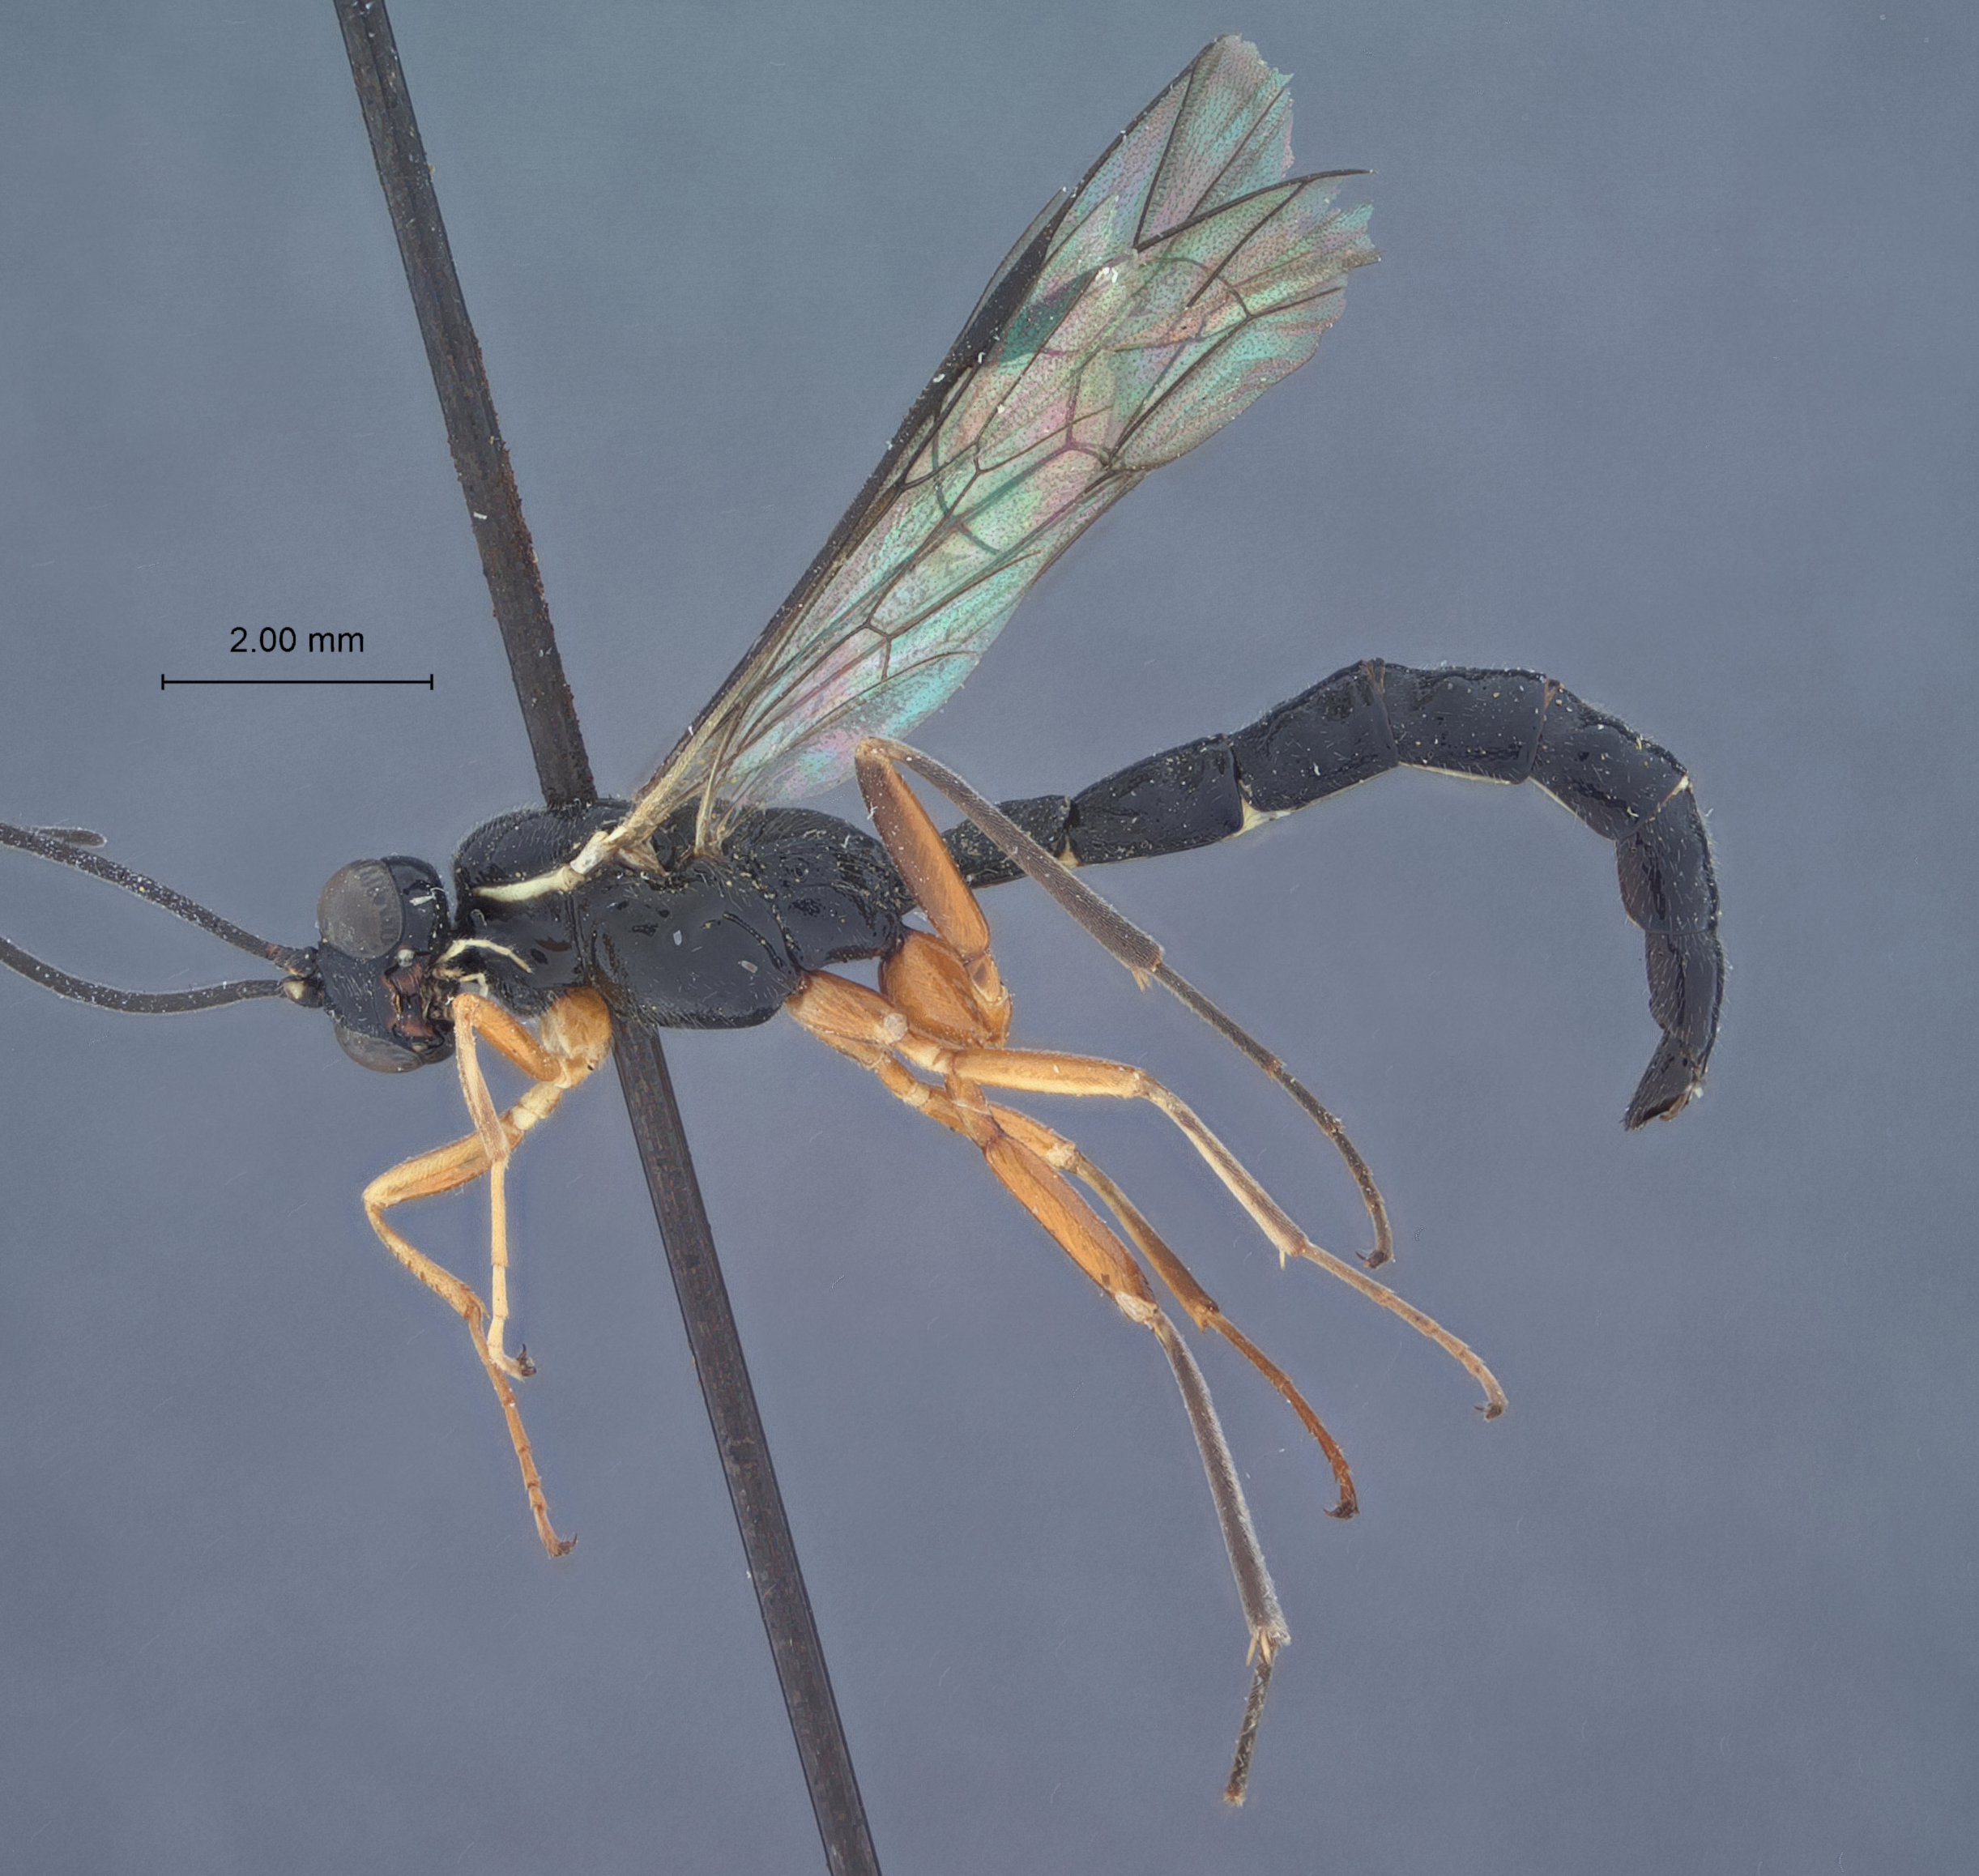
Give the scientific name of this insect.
Dolichomitus taeniatus
